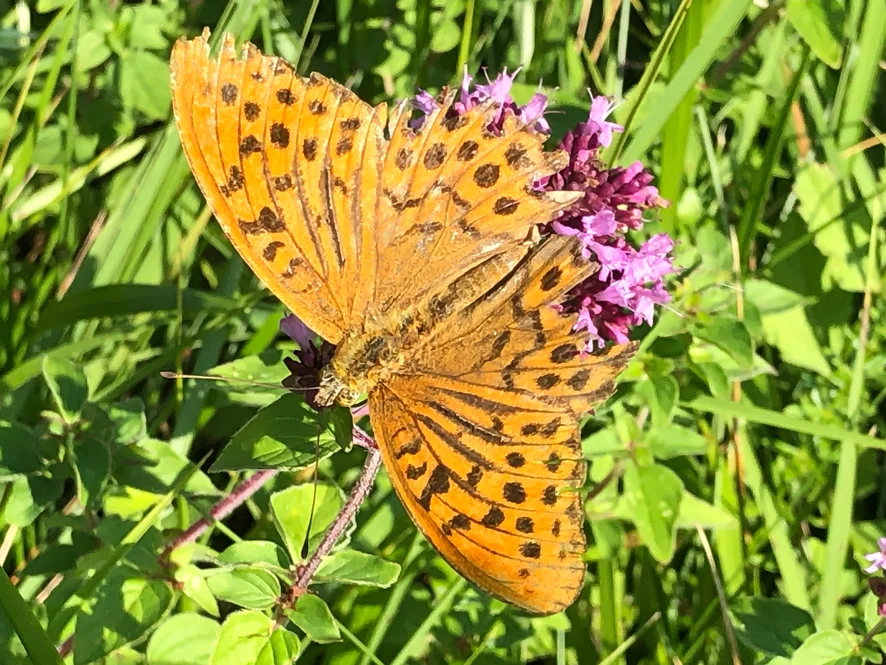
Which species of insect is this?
Argynnis paphia
